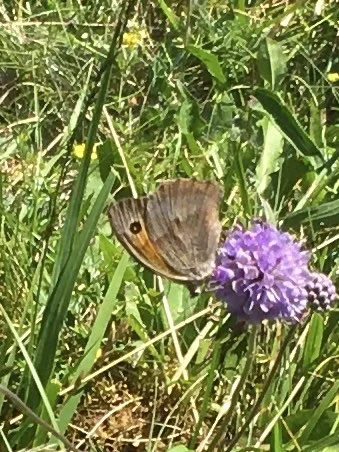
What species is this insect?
Maniola jurtina
